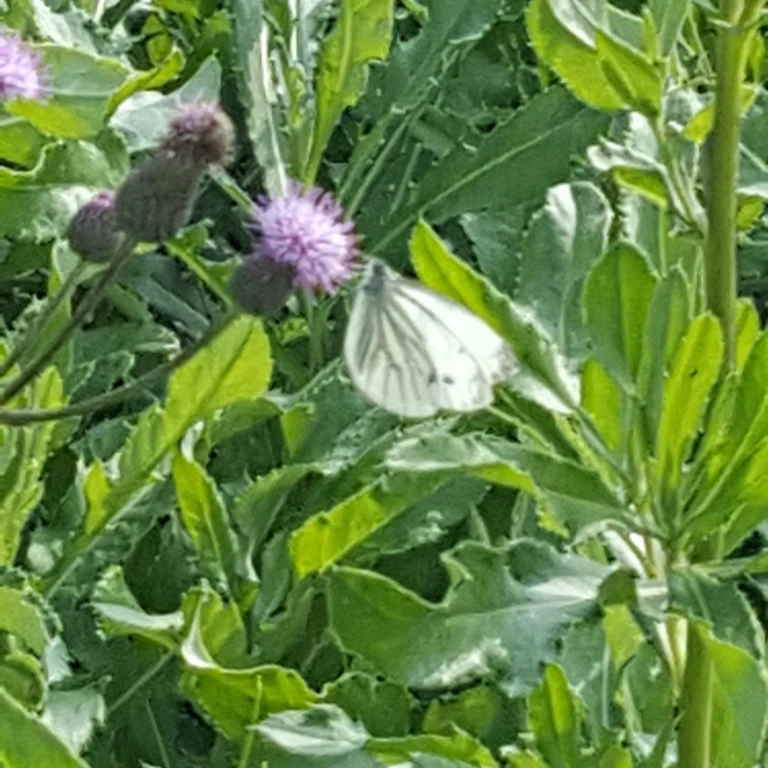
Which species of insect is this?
Pieris napi
